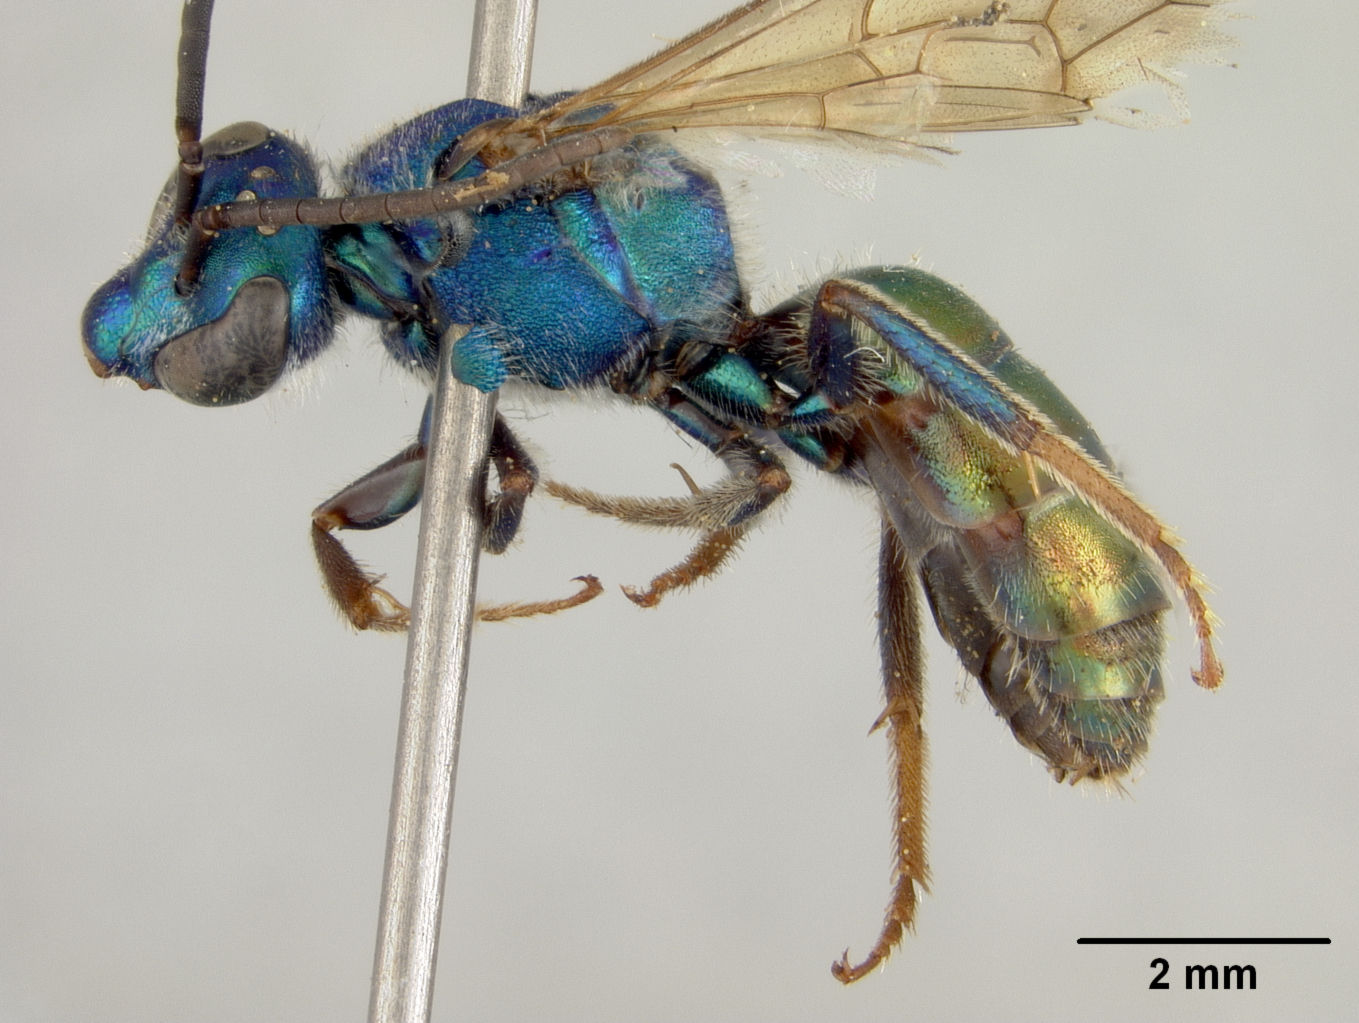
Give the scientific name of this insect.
Augochlora amatitlana
